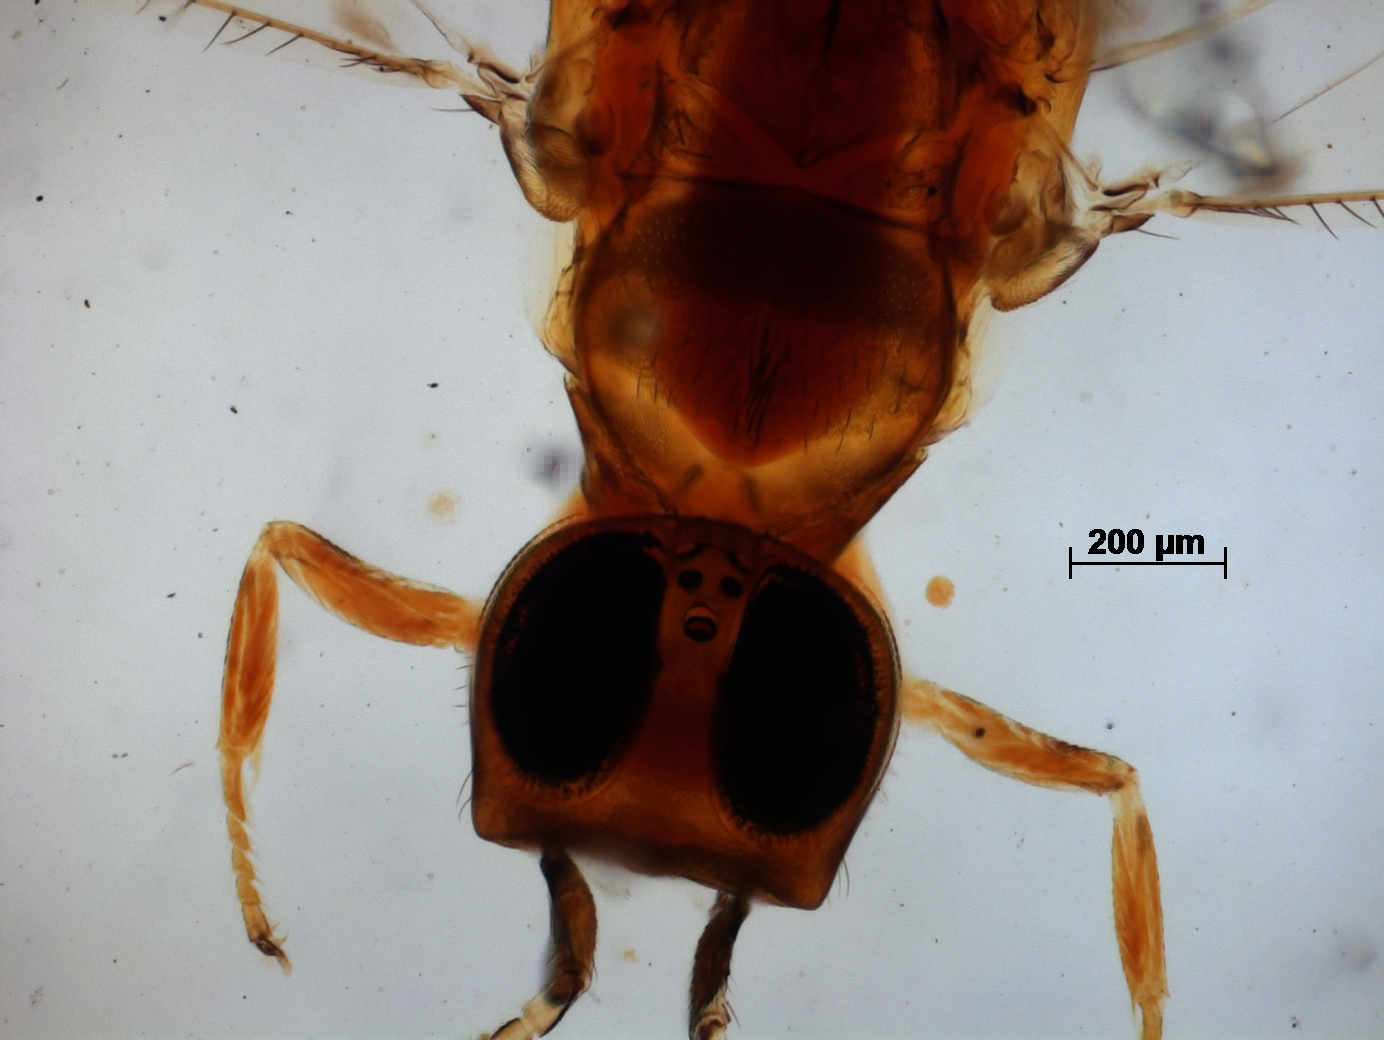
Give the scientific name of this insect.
Diversinervus scutatus
